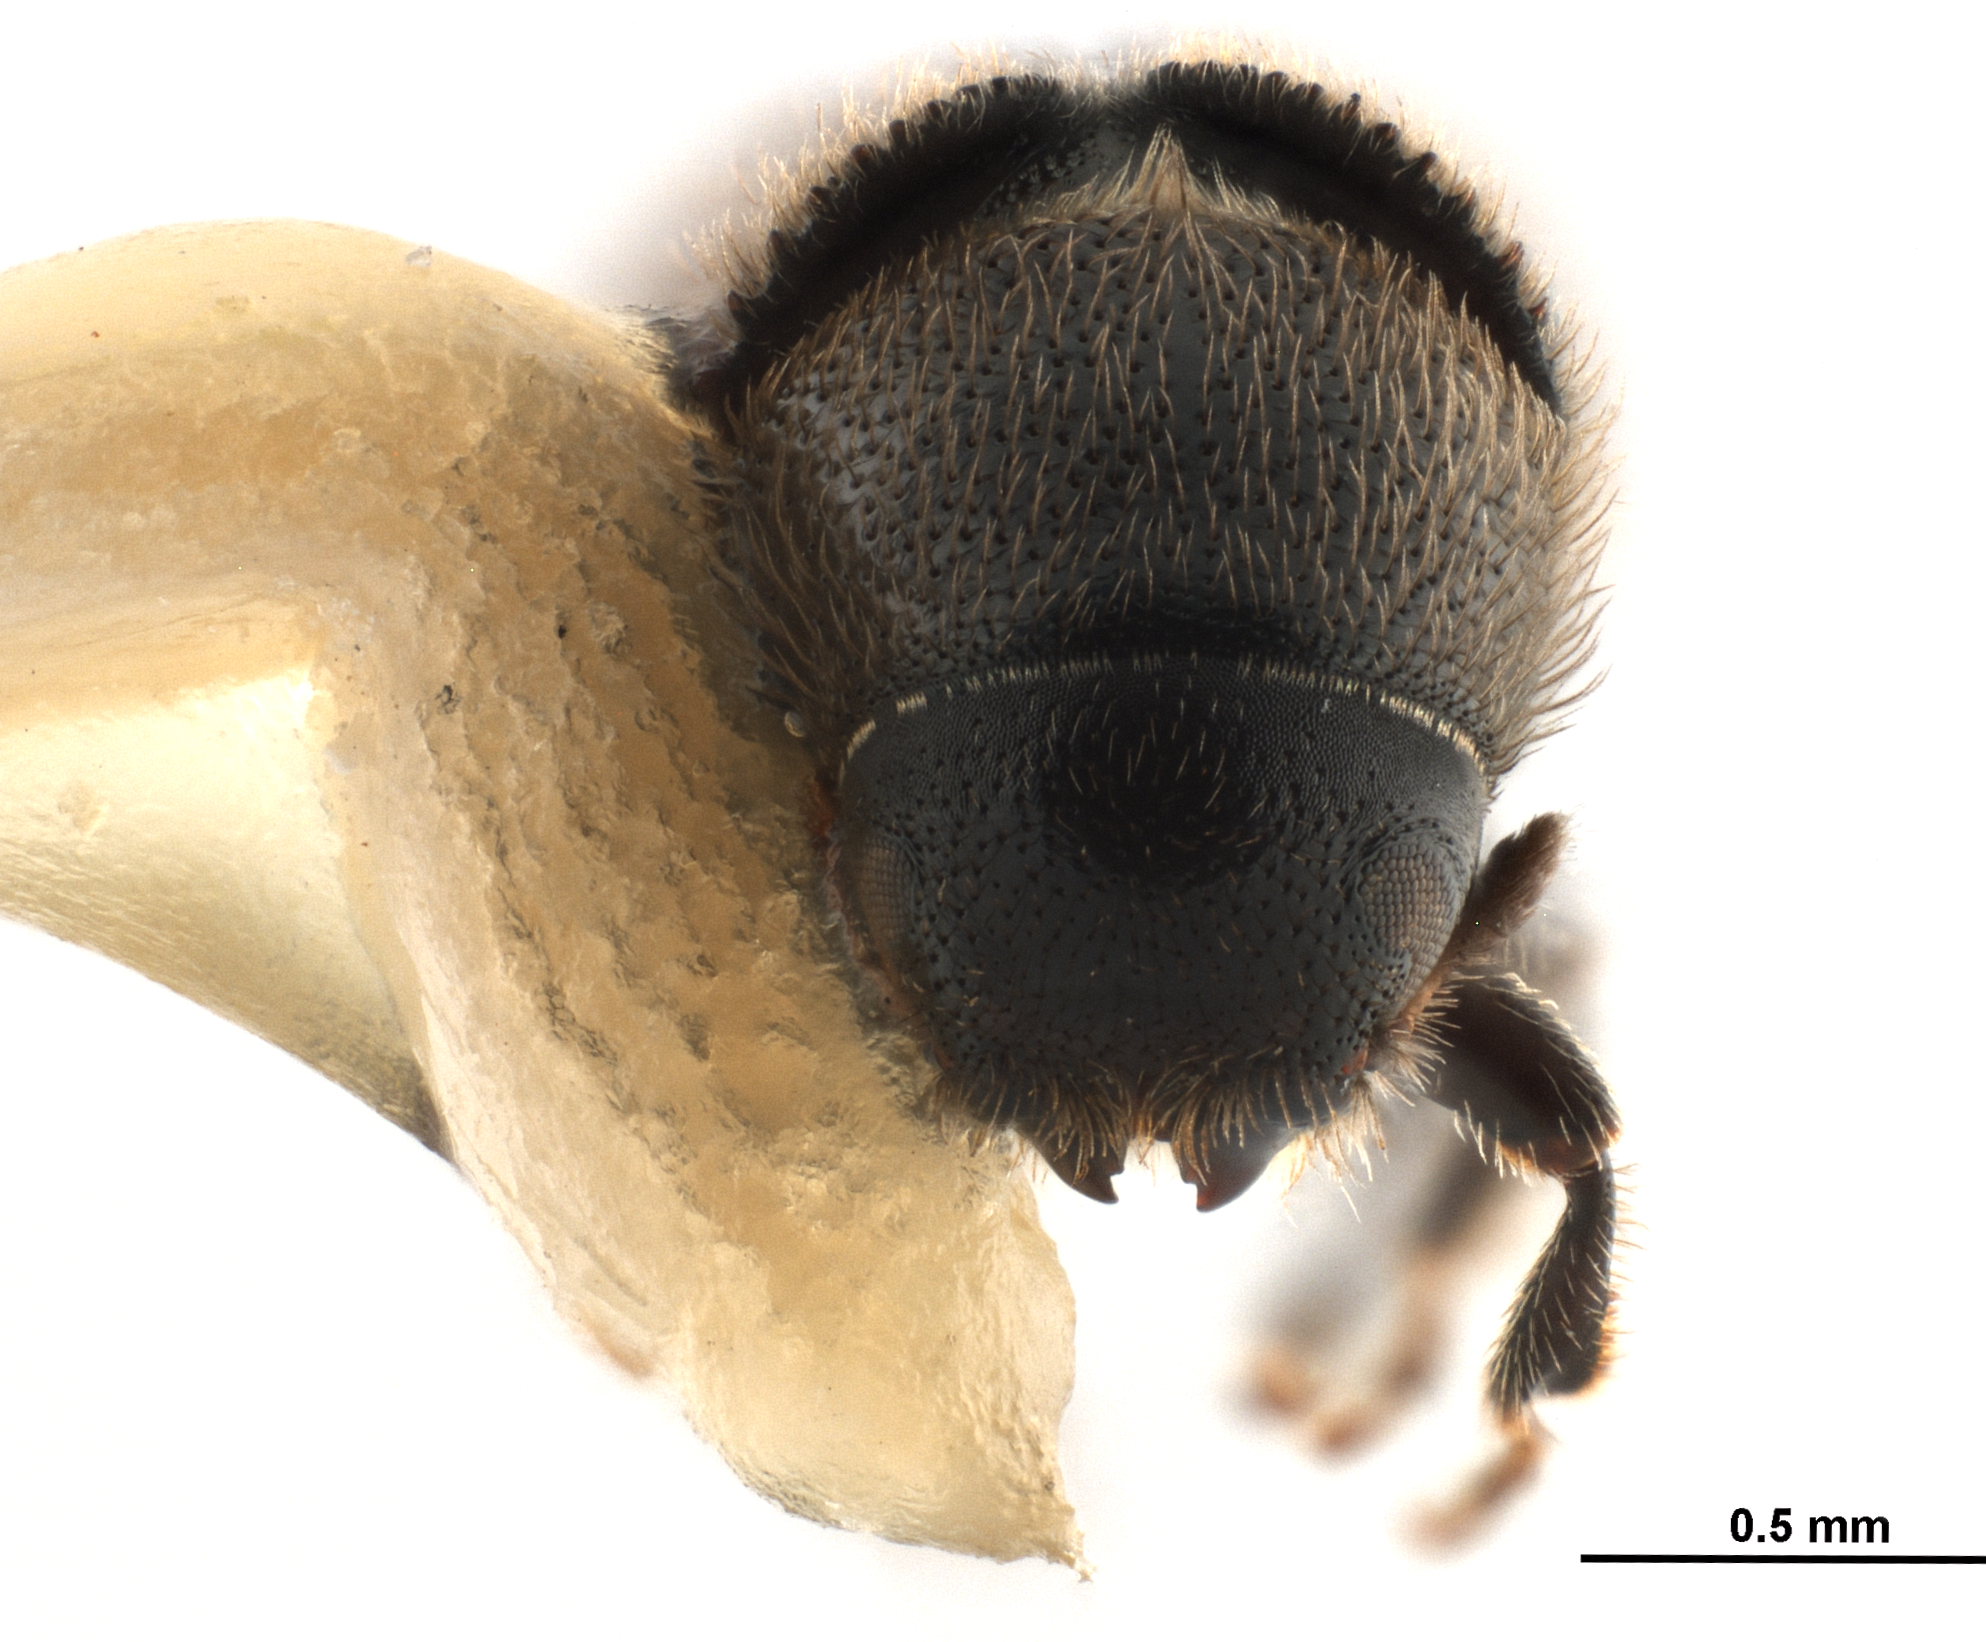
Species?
Carphobius cupressi
